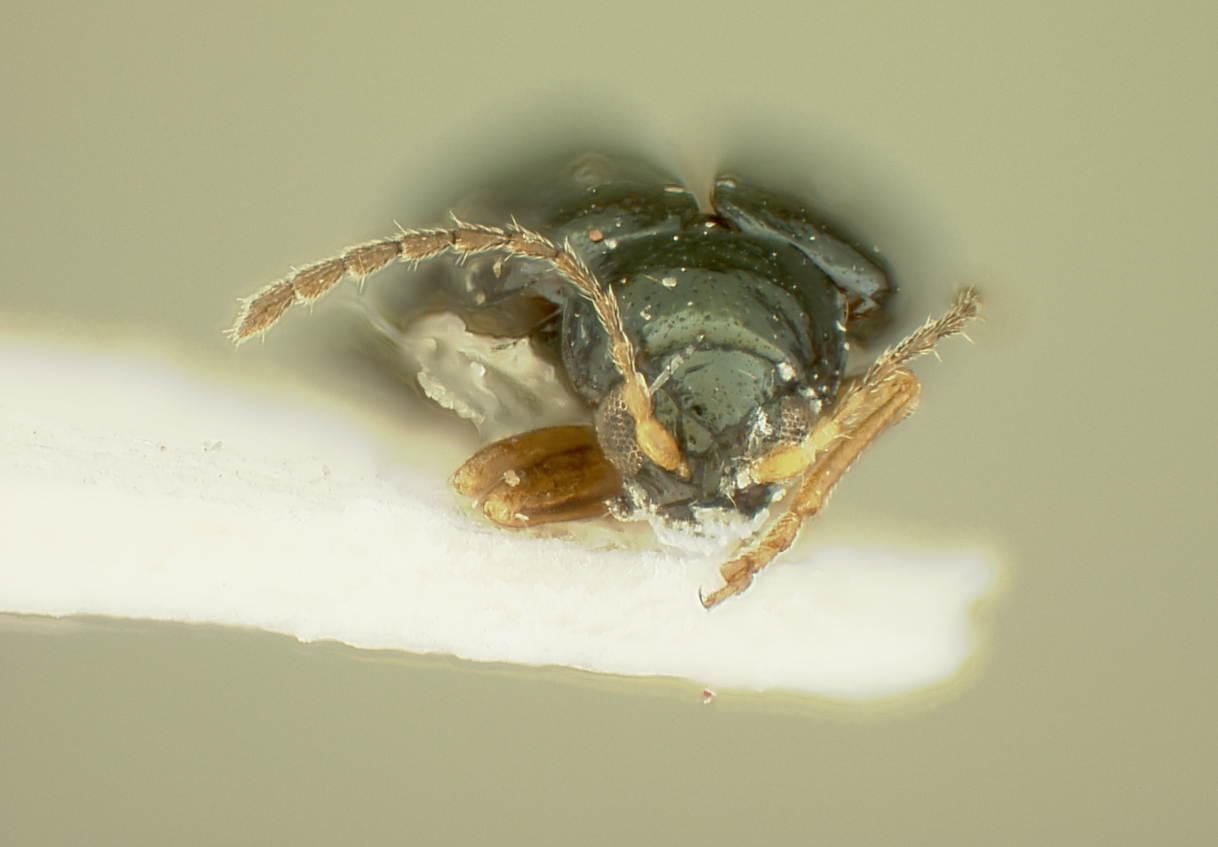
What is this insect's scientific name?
Aphthona heveli
